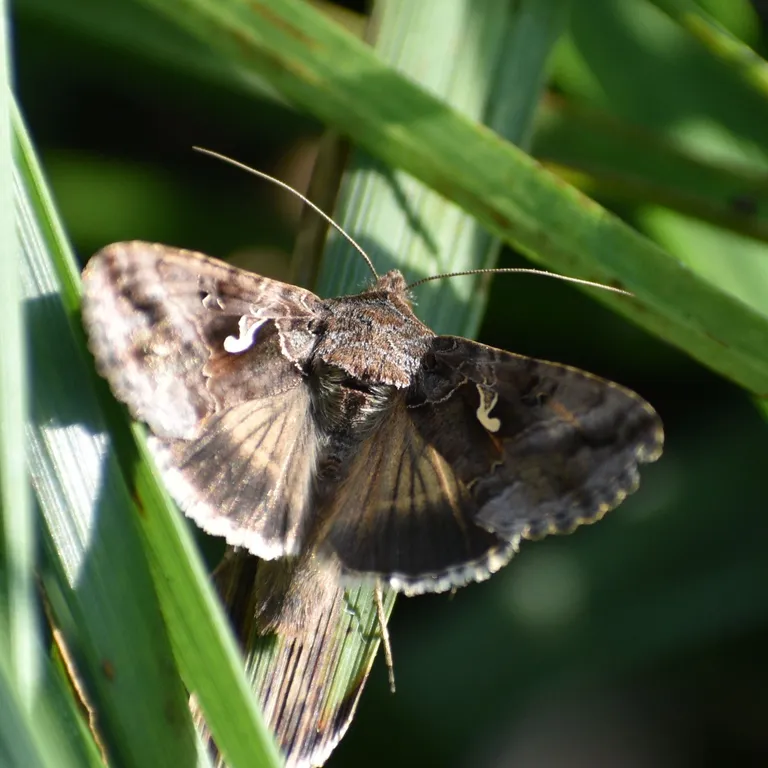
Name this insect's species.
Autographa gamma
